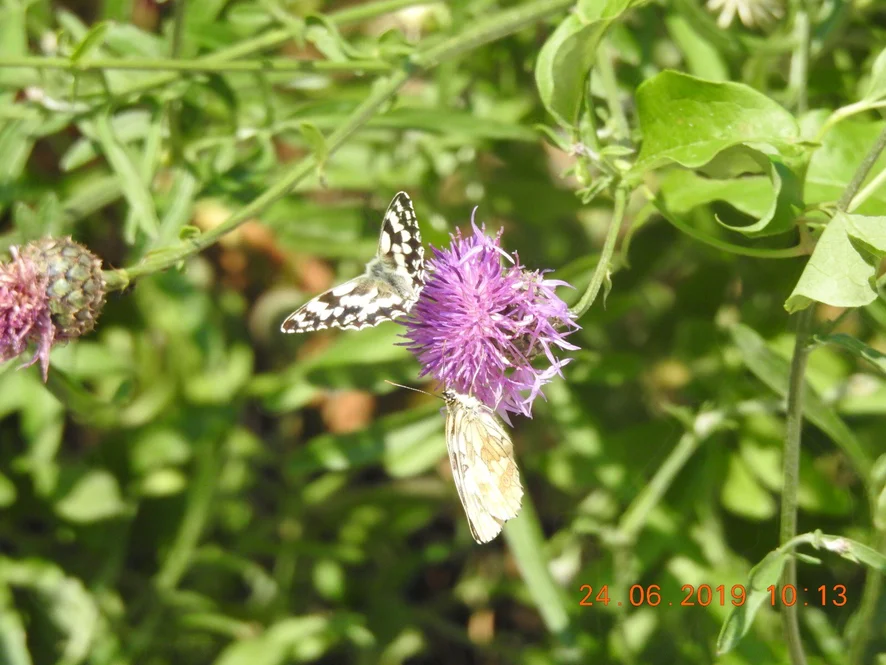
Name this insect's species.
Melanargia galathea
